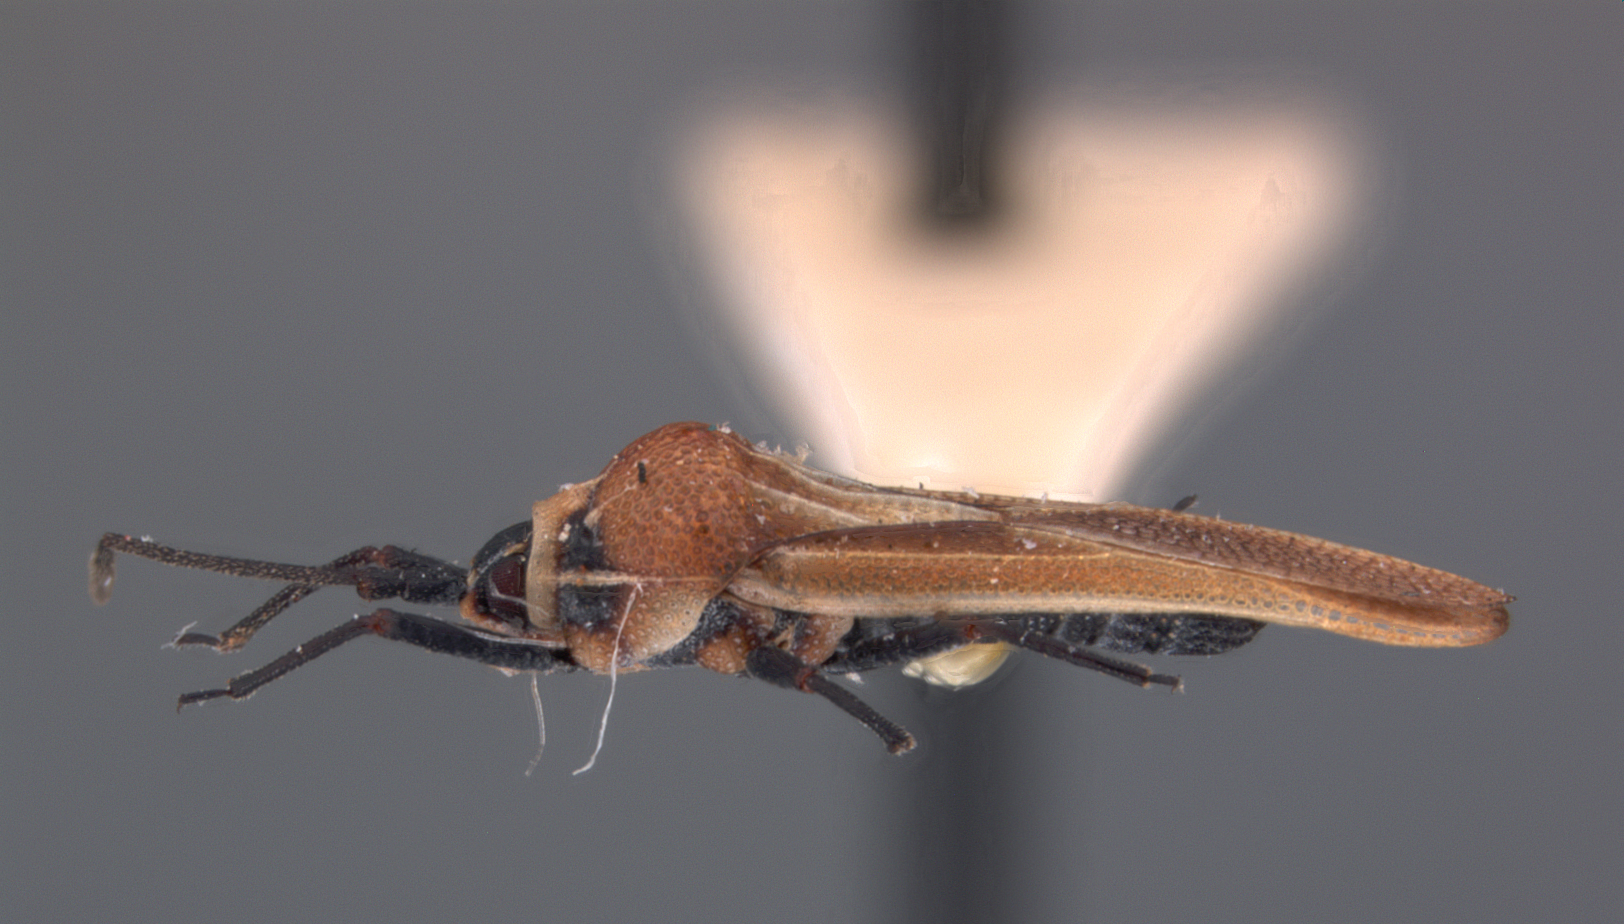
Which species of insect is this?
Epimixia veteris
